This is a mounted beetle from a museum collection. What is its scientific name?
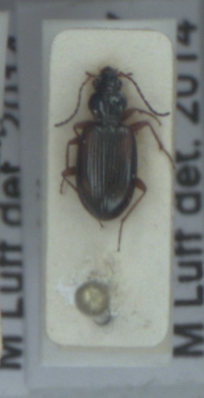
Bembidion tetracolum
